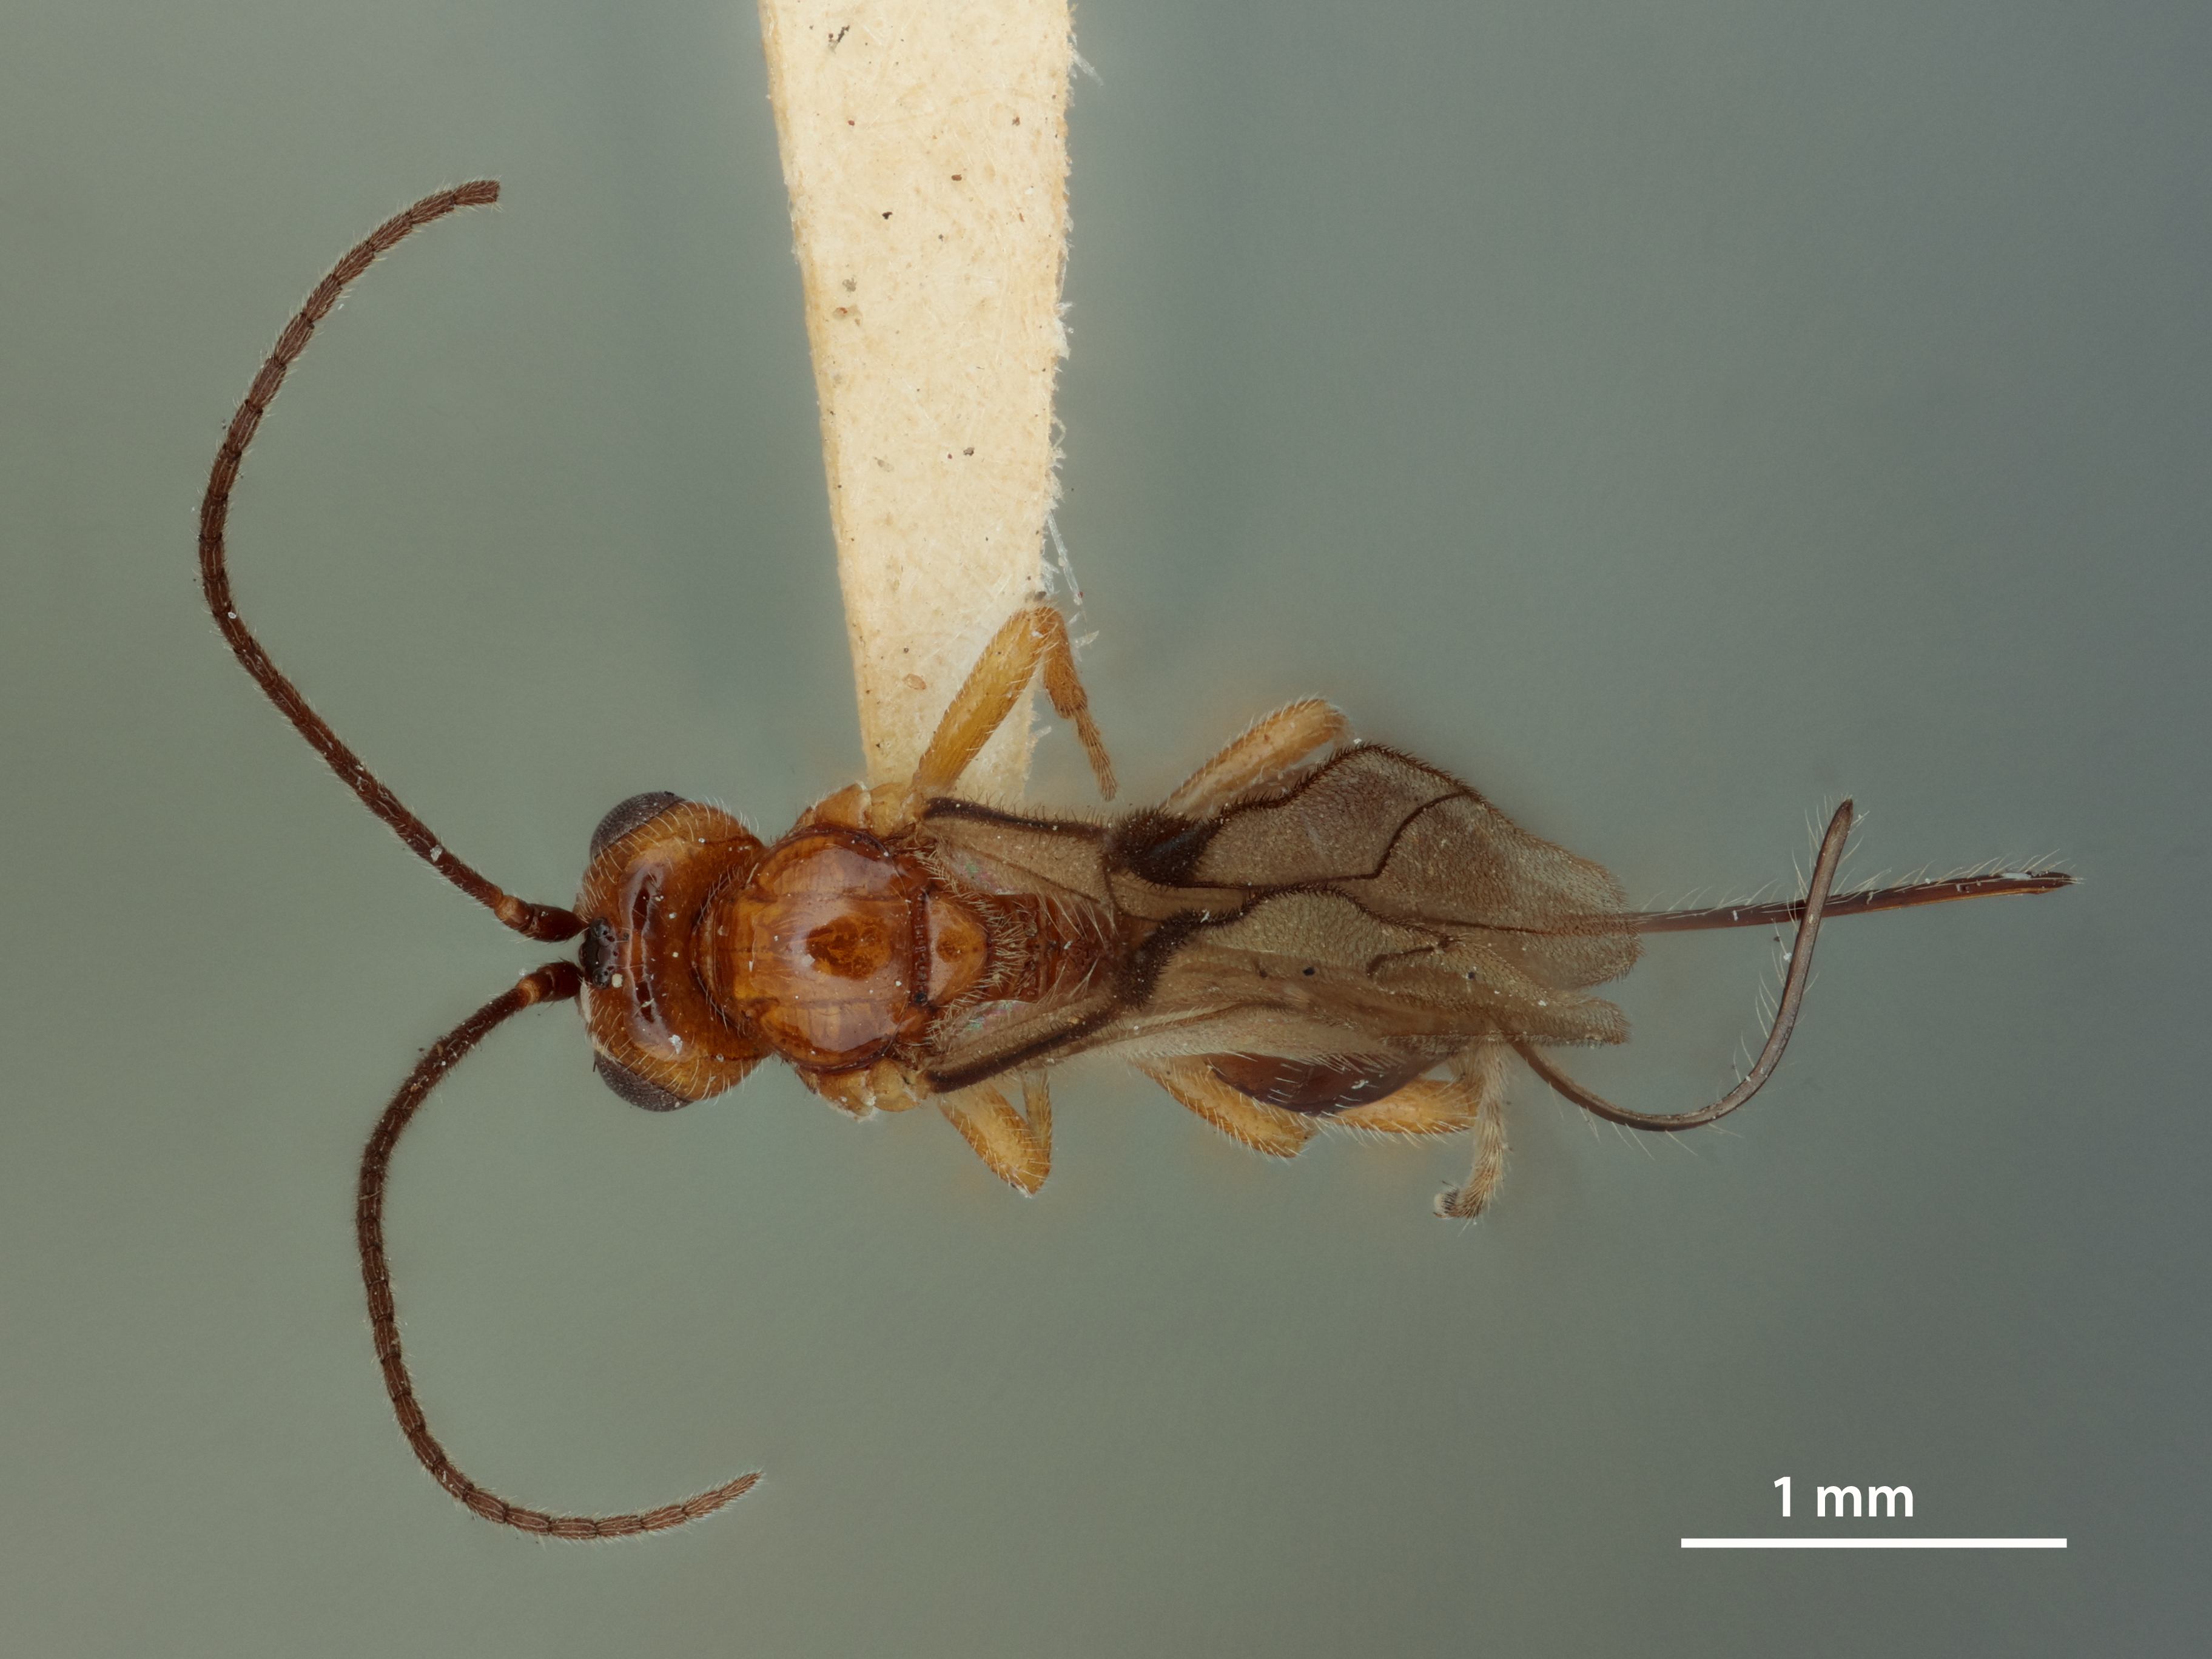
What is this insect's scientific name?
Opius manilensis
